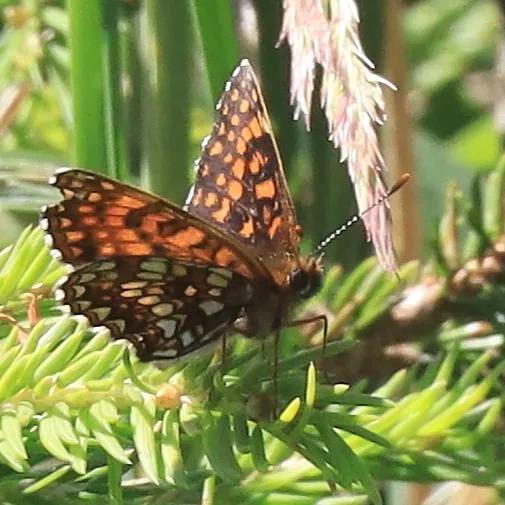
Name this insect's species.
Melitaea diamina
